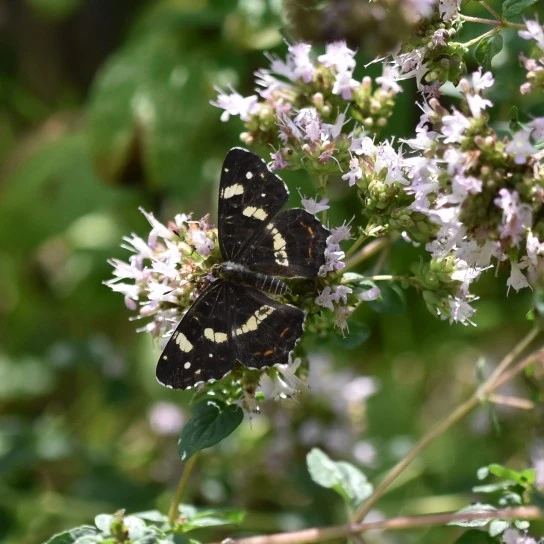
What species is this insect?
Araschnia levana
